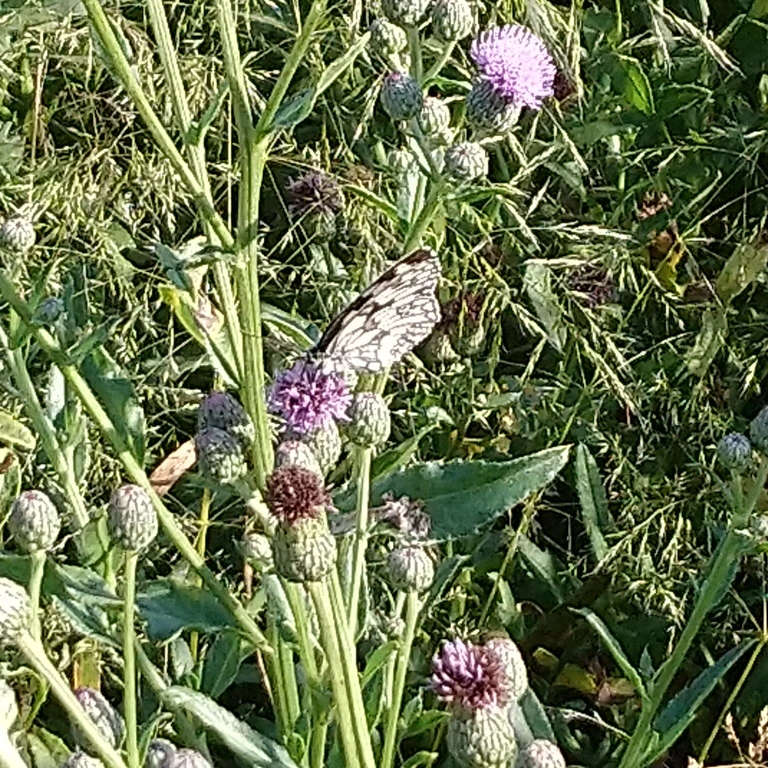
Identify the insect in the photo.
Melanargia galathea
